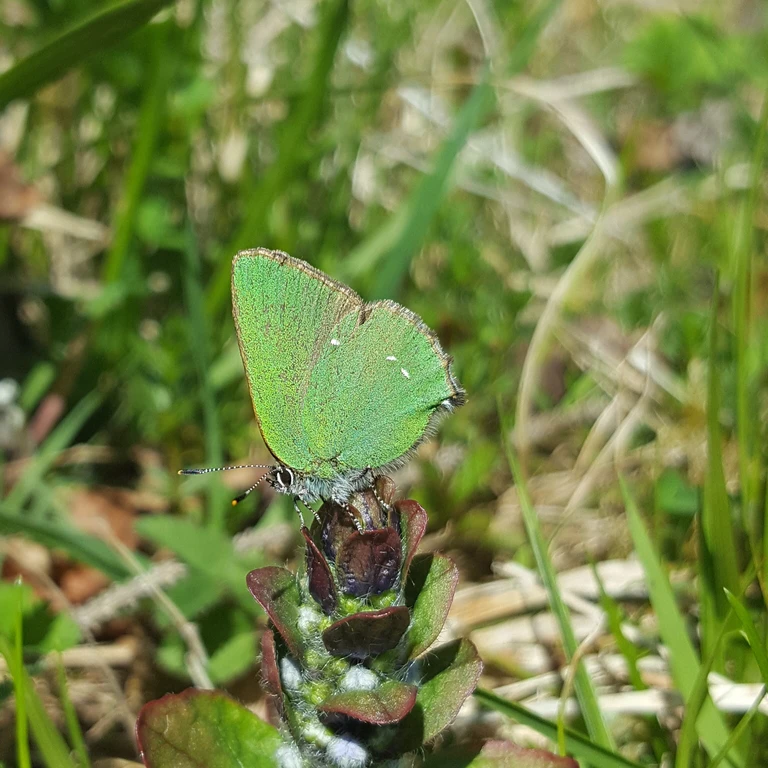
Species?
Callophrys rubi
